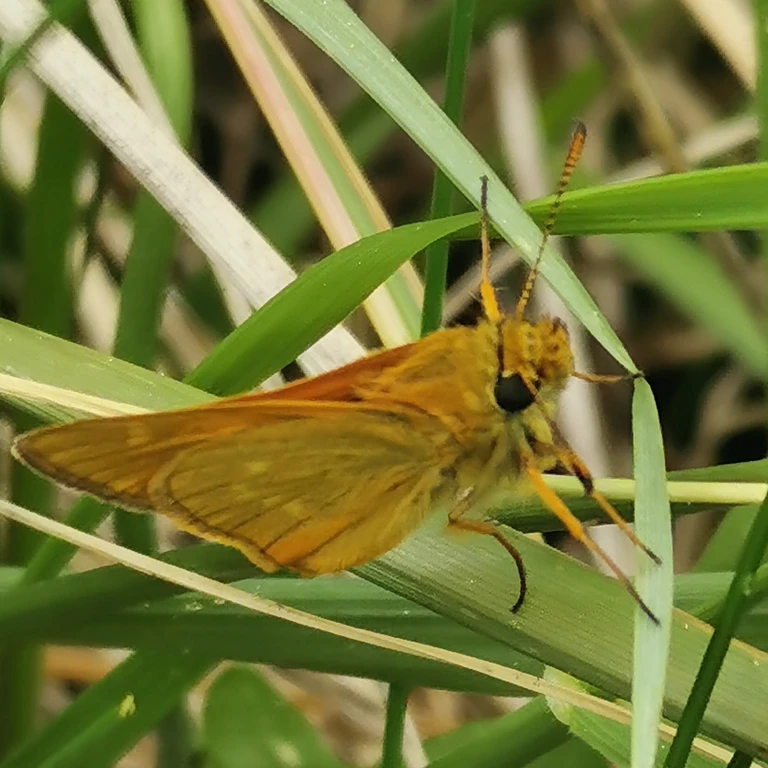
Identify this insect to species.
Ochlodes sylvanus (also Ochlodes venata)
